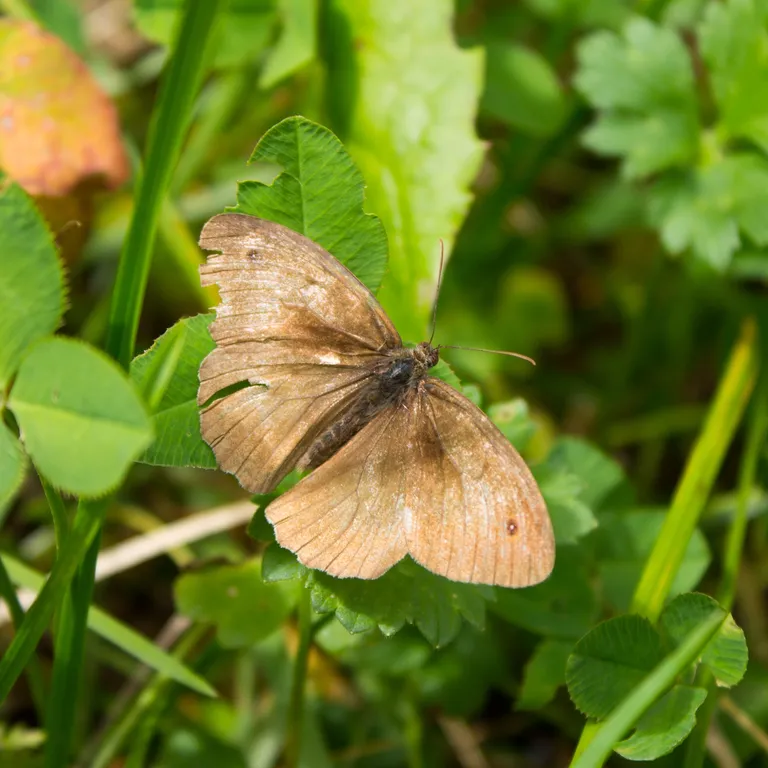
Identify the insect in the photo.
Maniola jurtina
